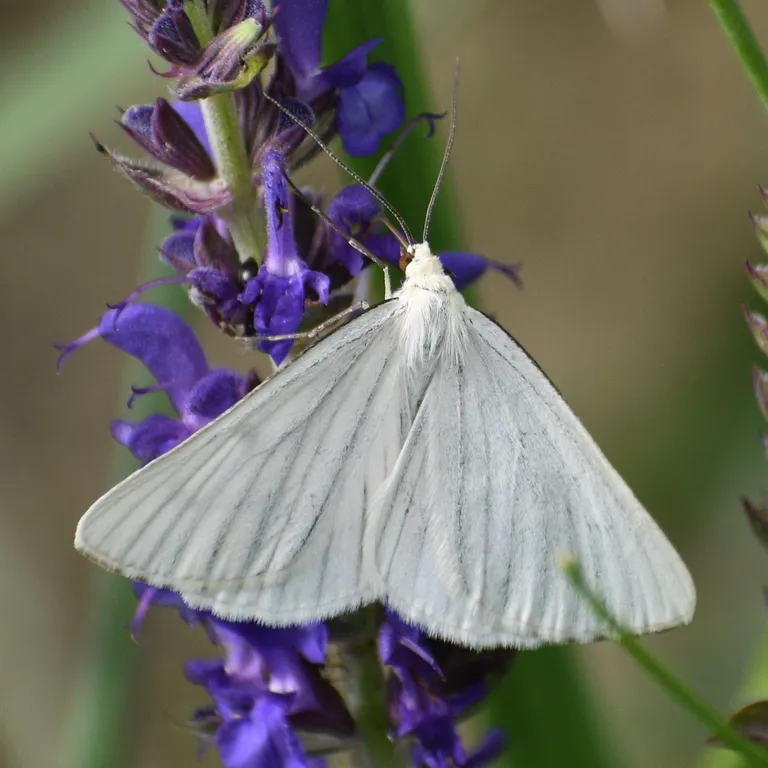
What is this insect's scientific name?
Siona lineata
